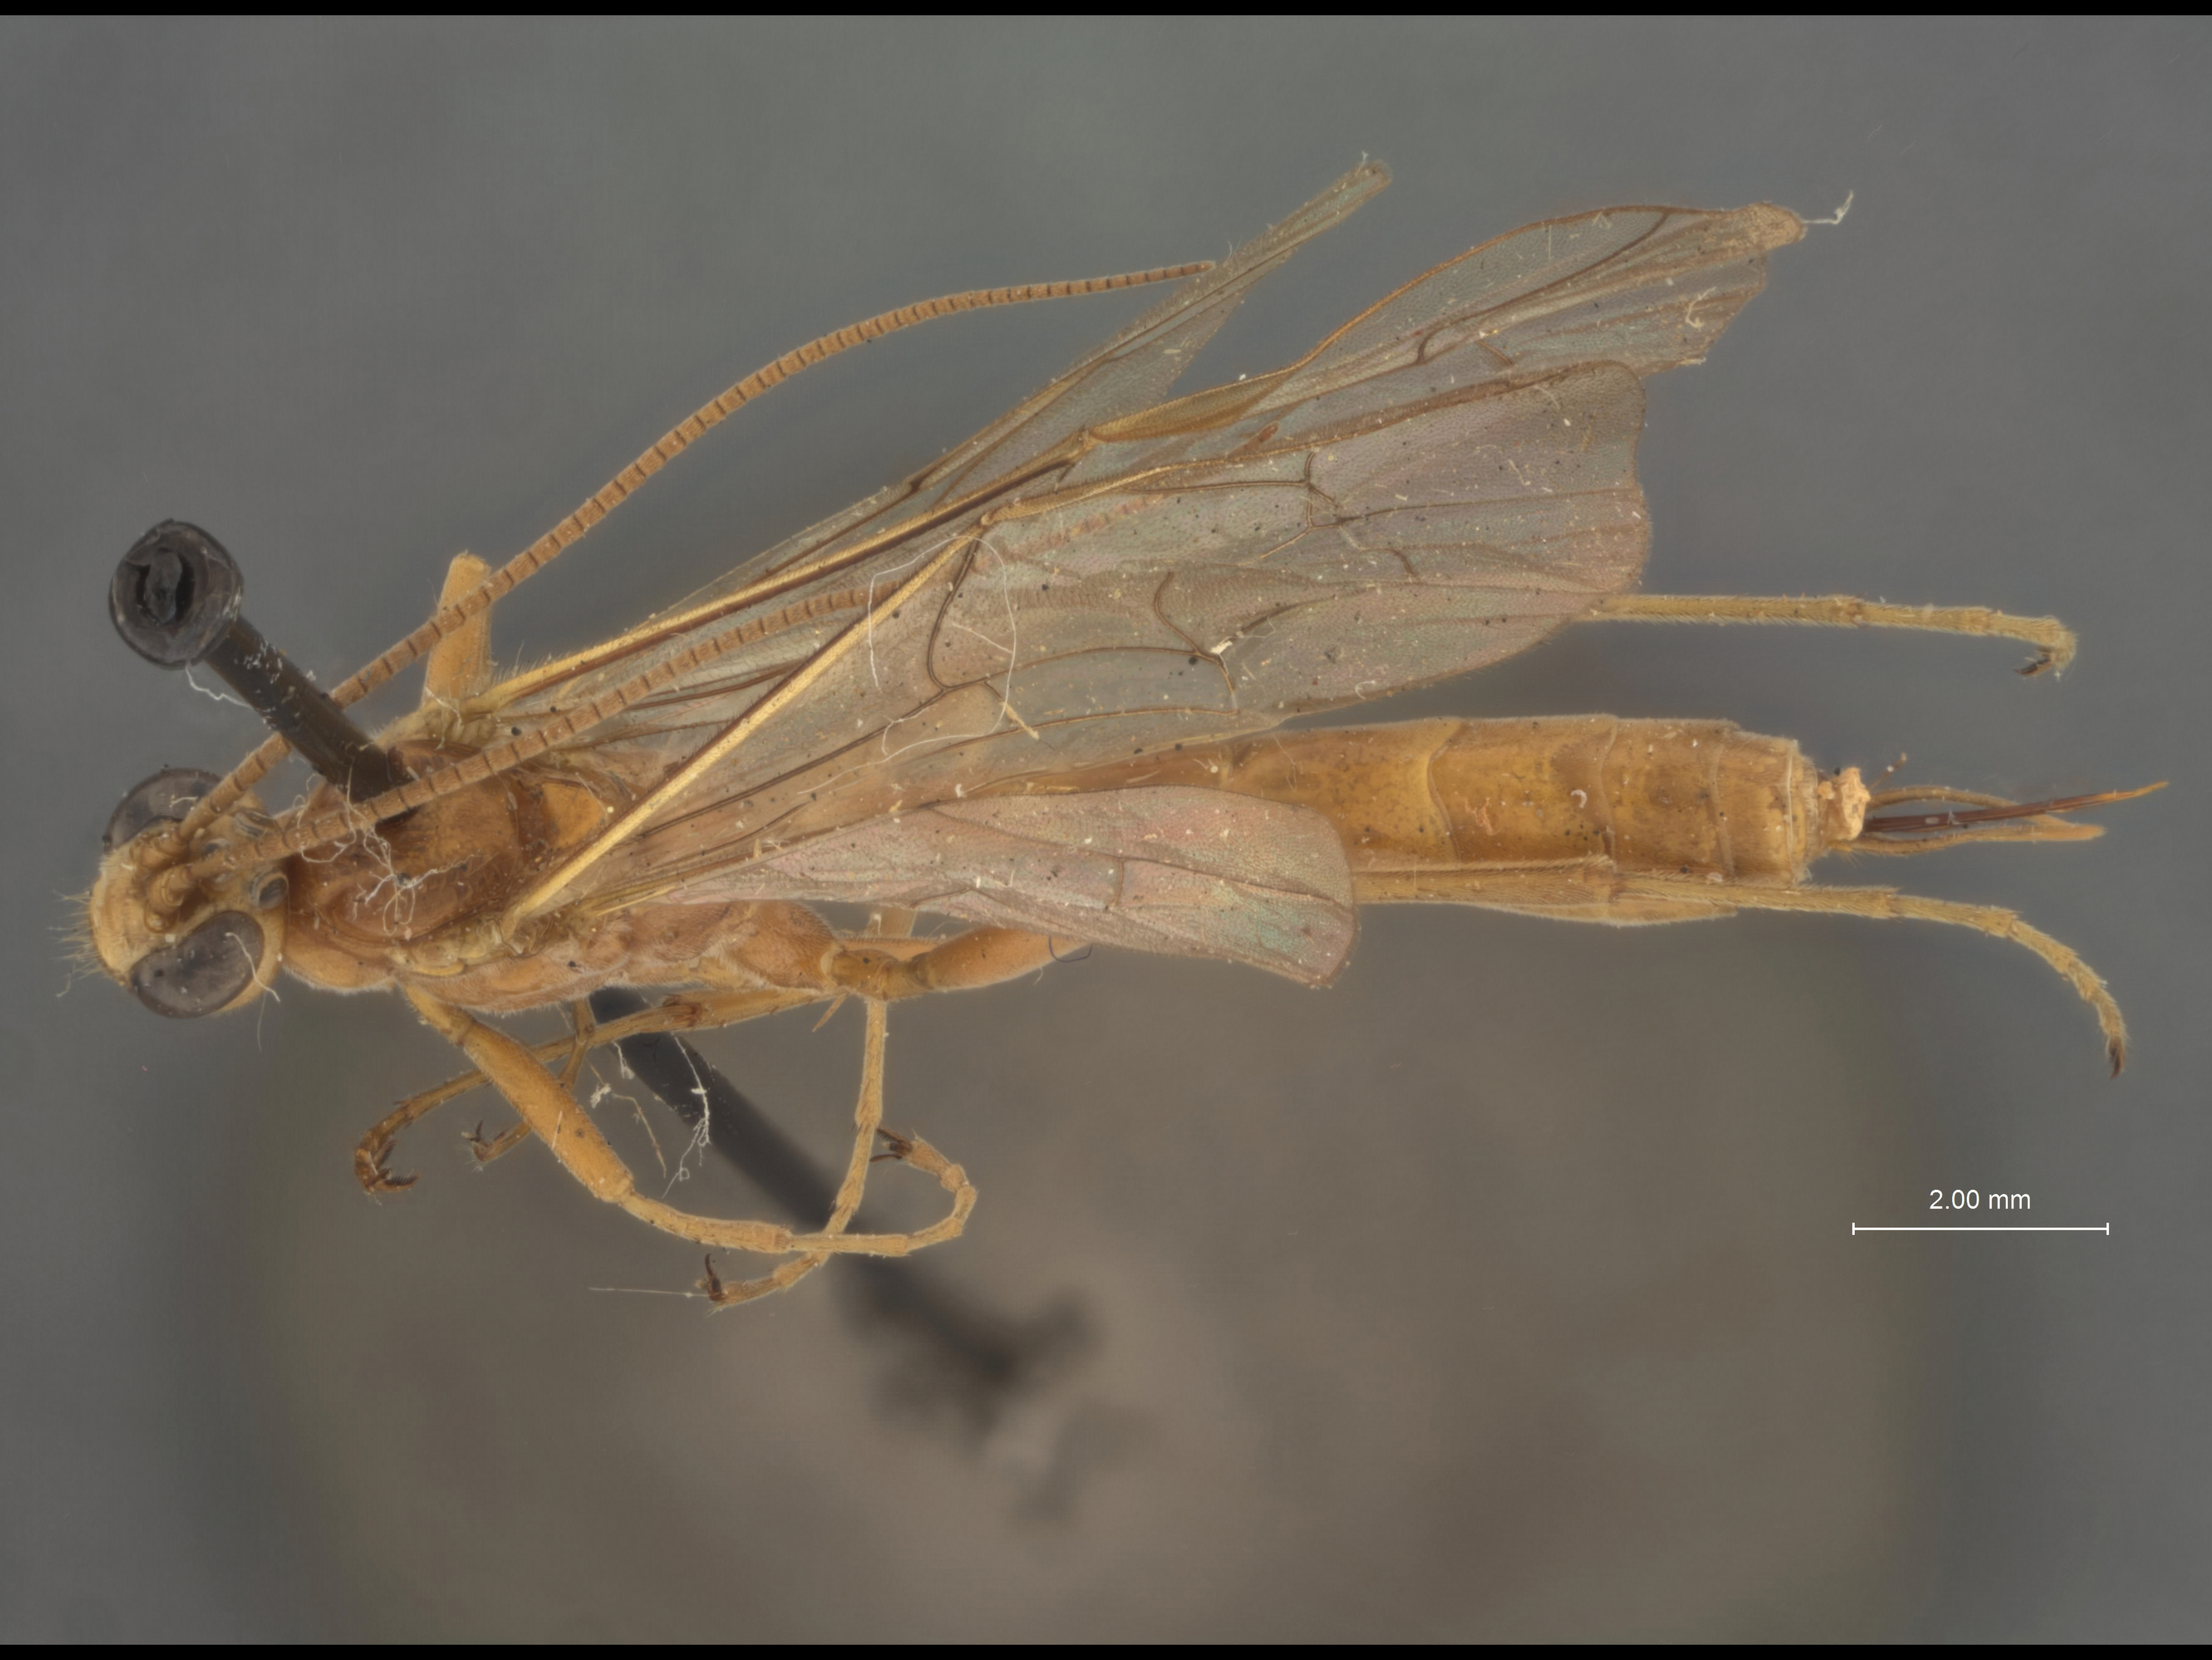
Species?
Paniscus brevicornis
